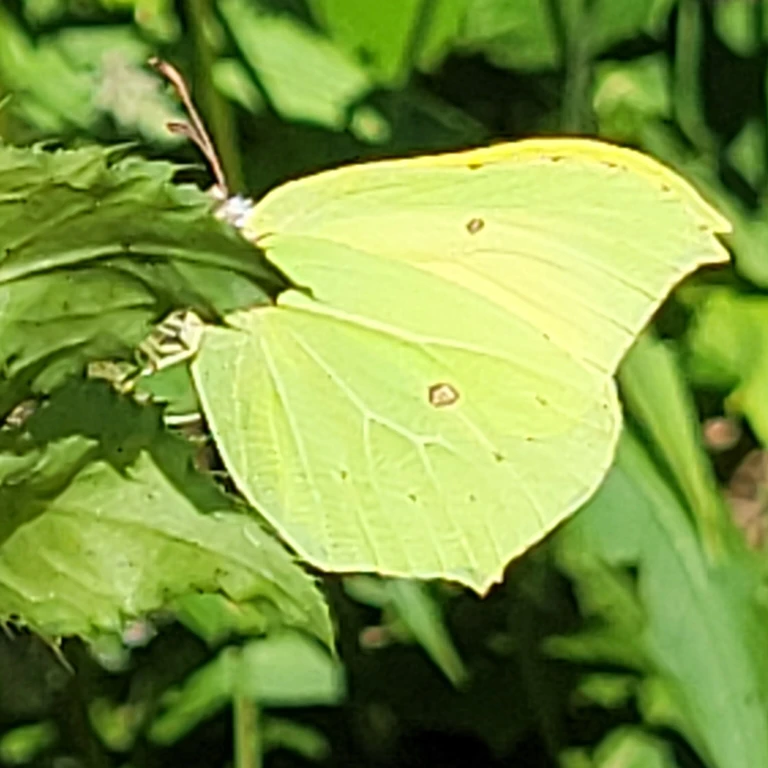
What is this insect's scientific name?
Gonepteryx rhamni
